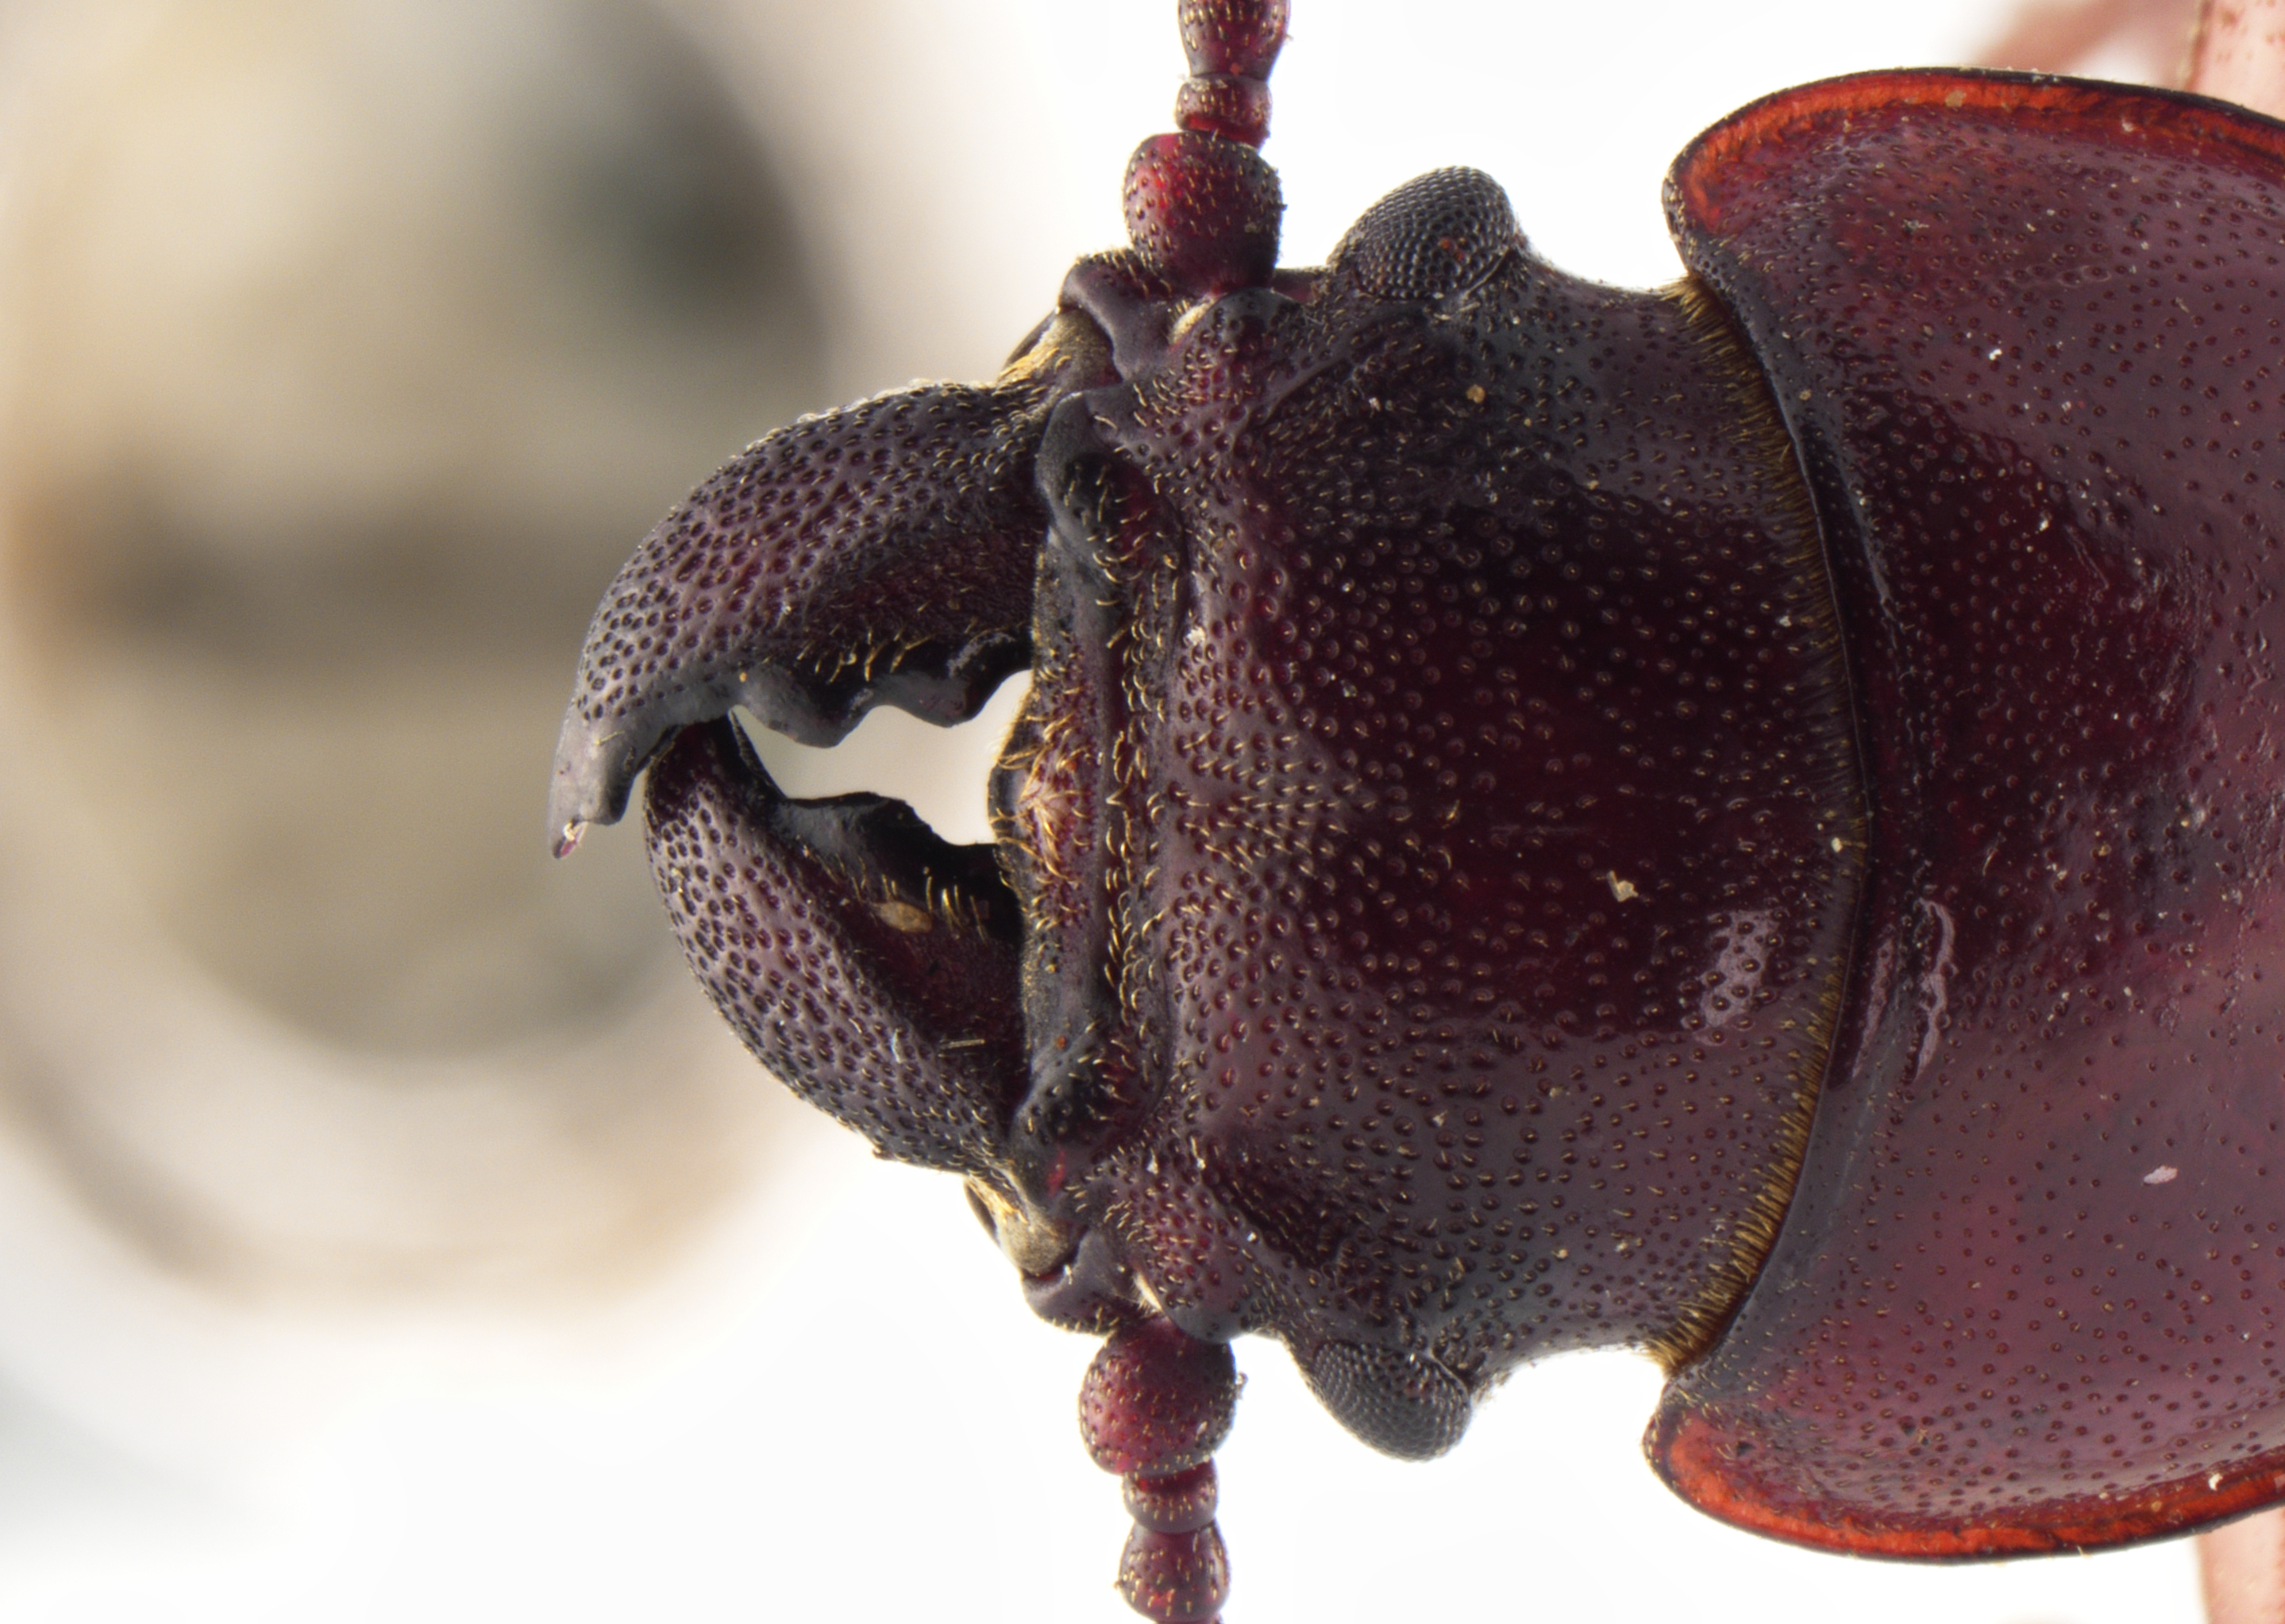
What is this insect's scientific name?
Neandra marginicollis
